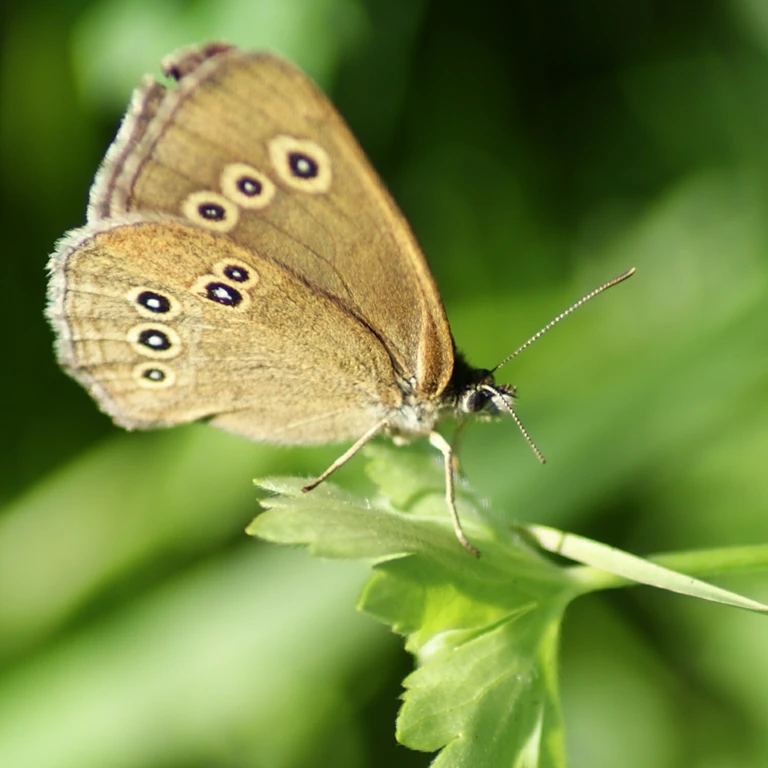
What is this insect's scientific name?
Aphantopus hyperantus
